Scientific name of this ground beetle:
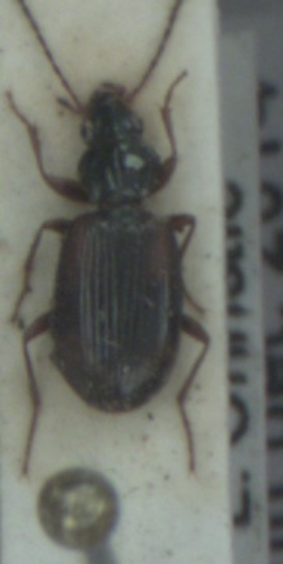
Bembidion tetracolum
